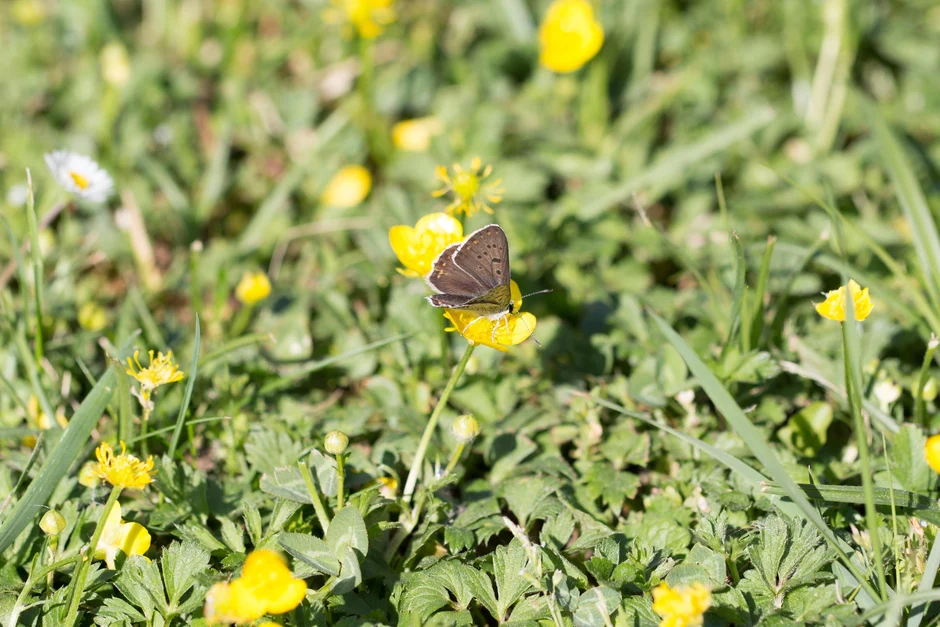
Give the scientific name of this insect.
Lycaena tityrus (also Loweia tityrus)
